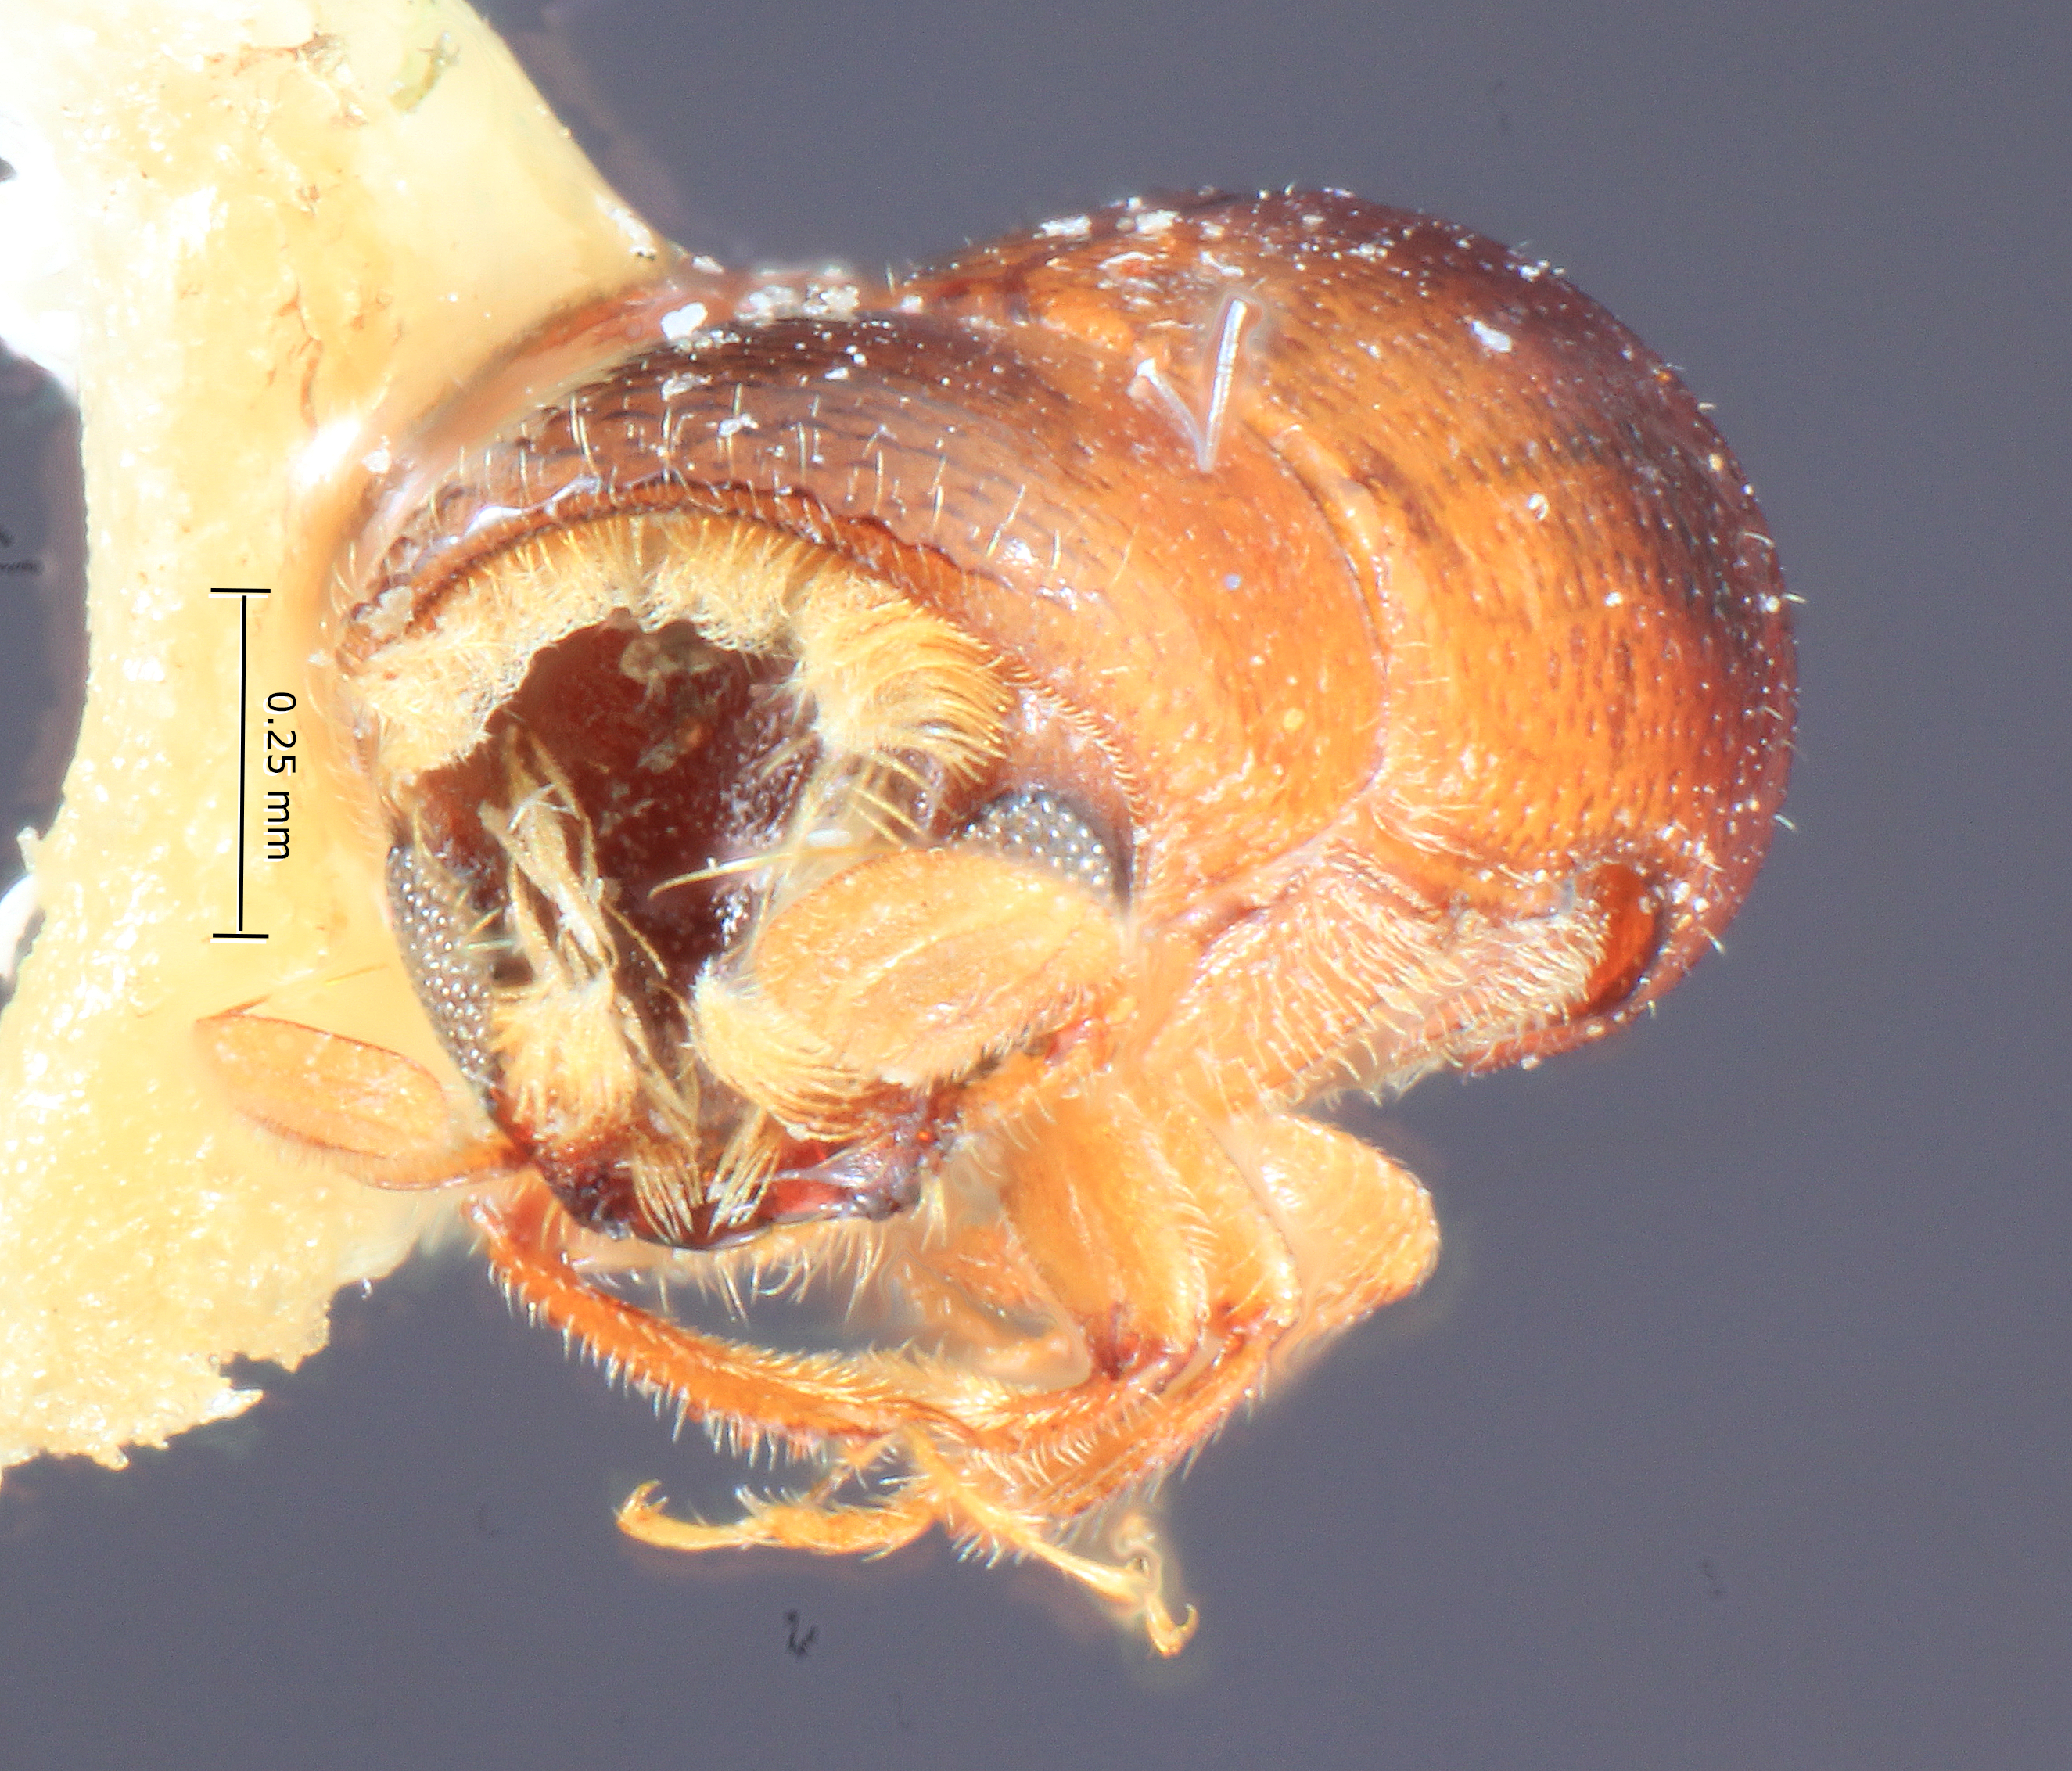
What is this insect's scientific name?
Corthylus procerus
